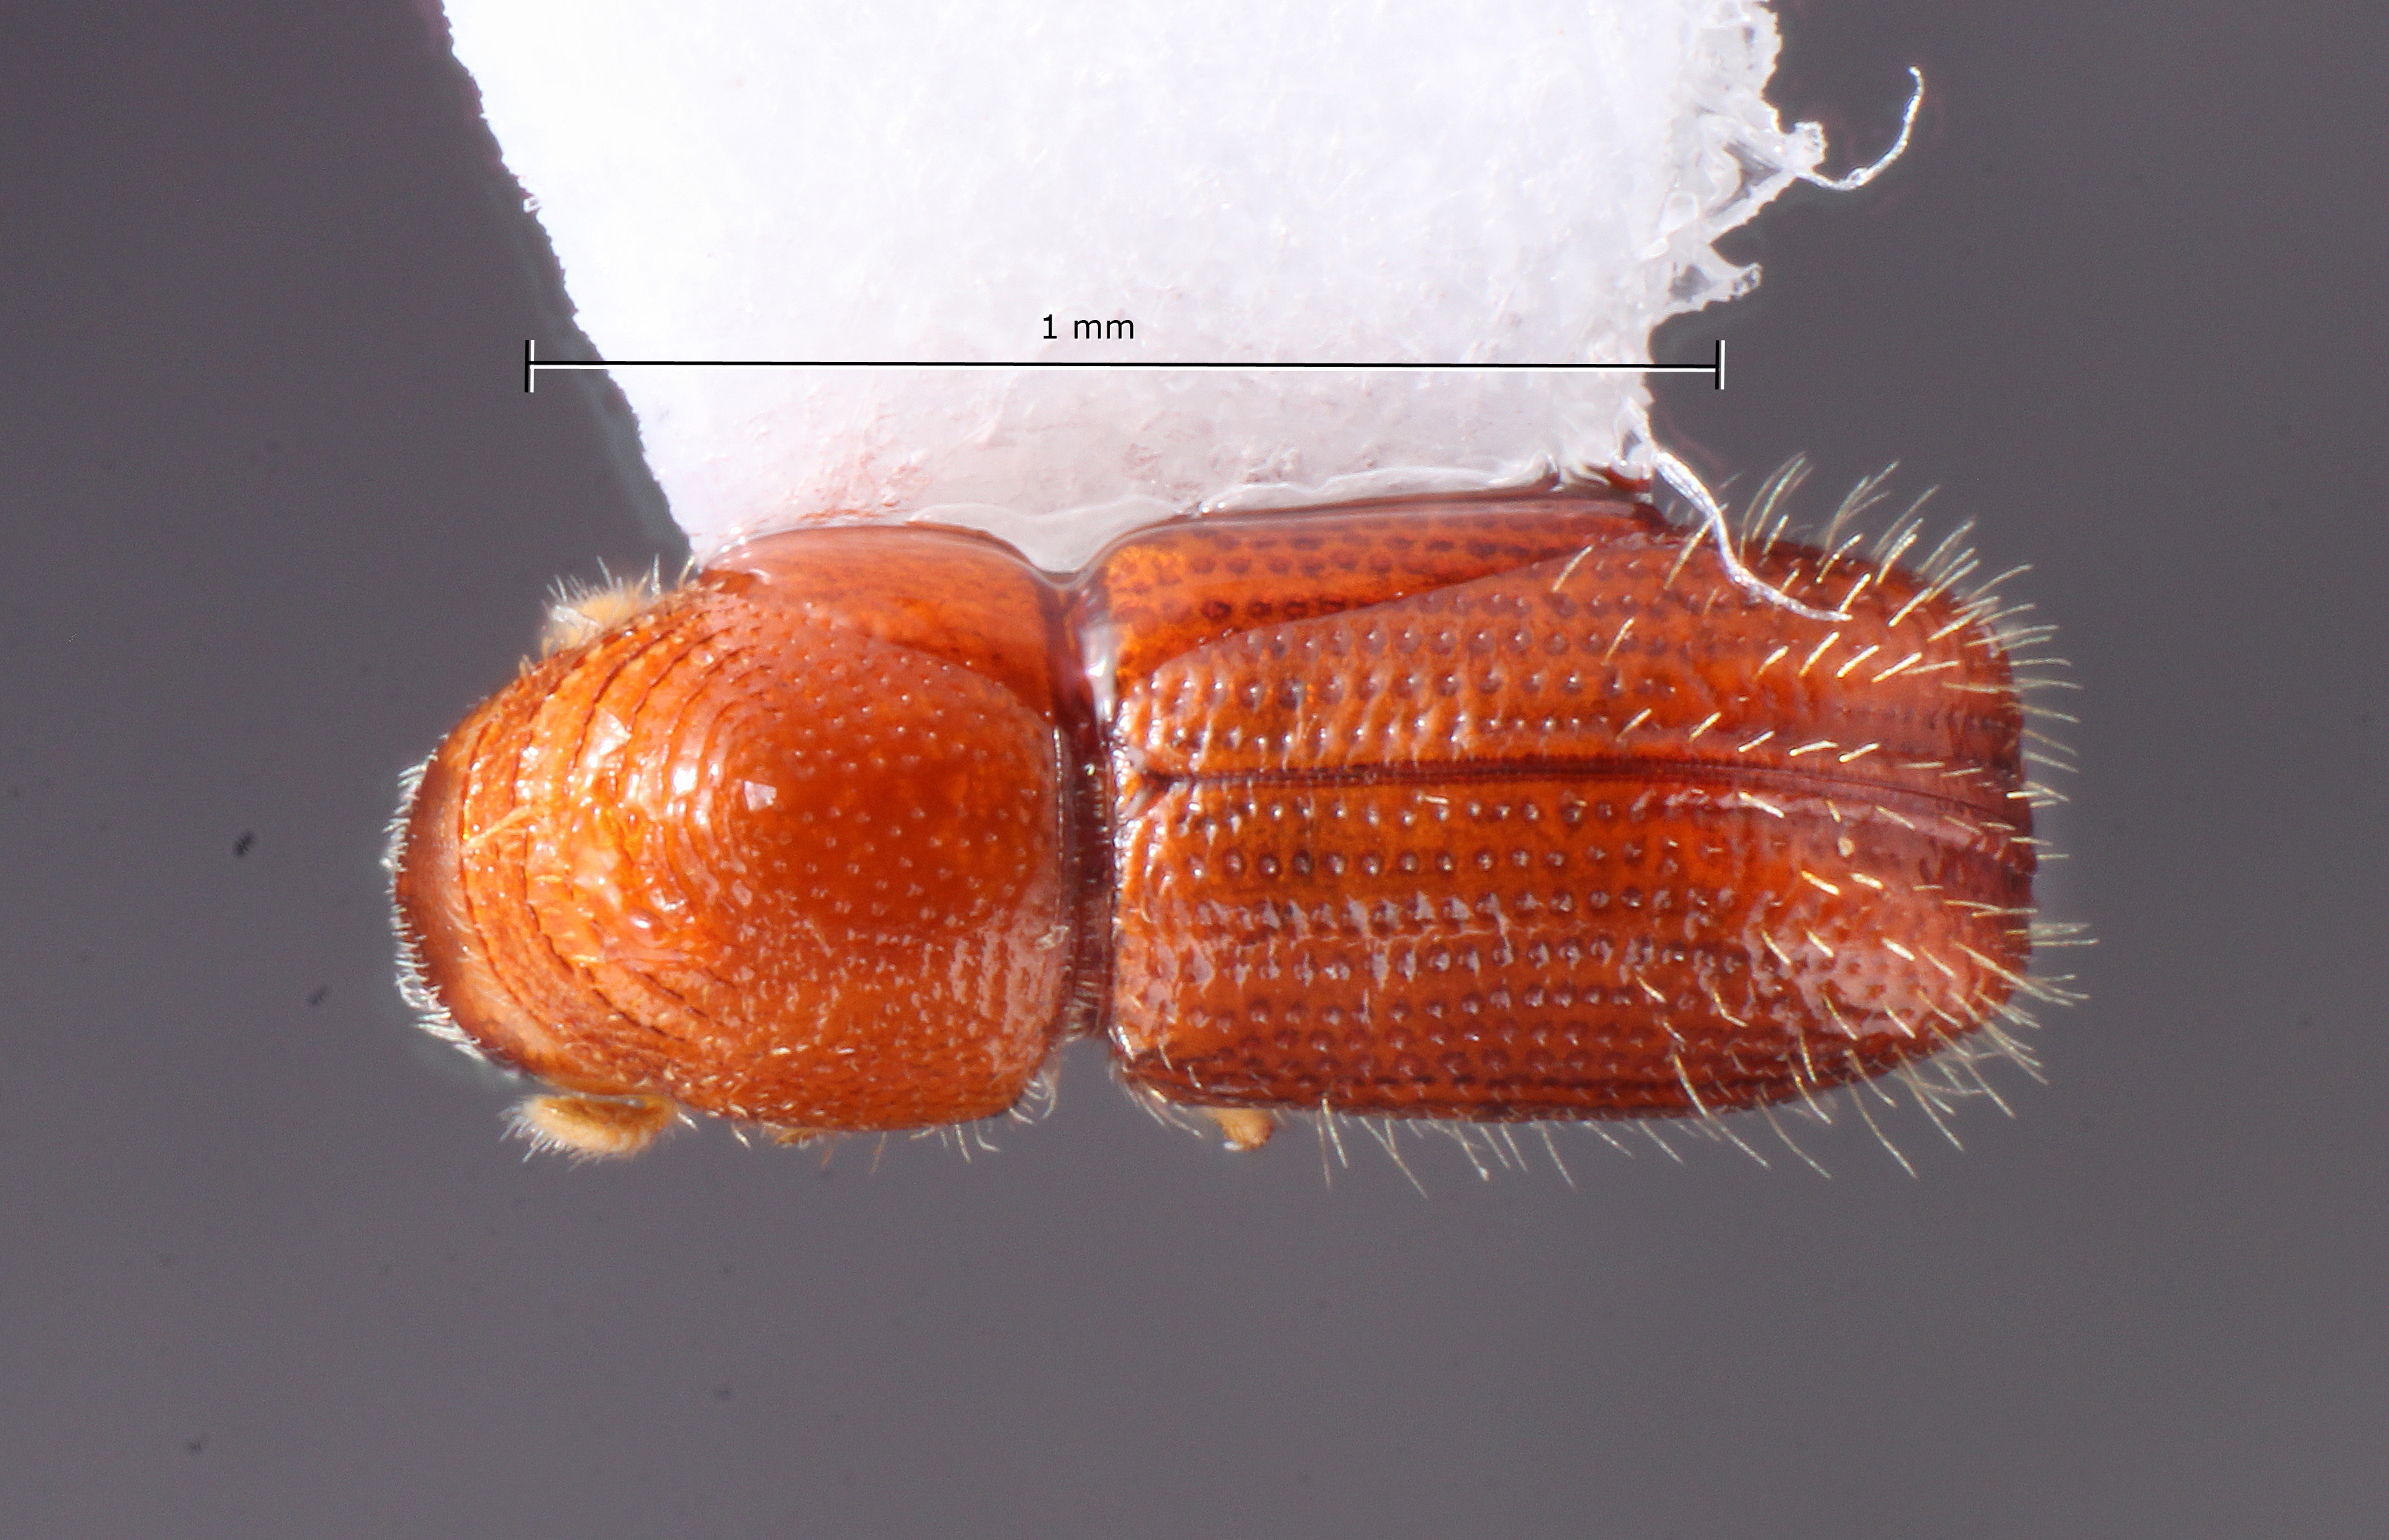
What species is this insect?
Pityophthorus natalis
